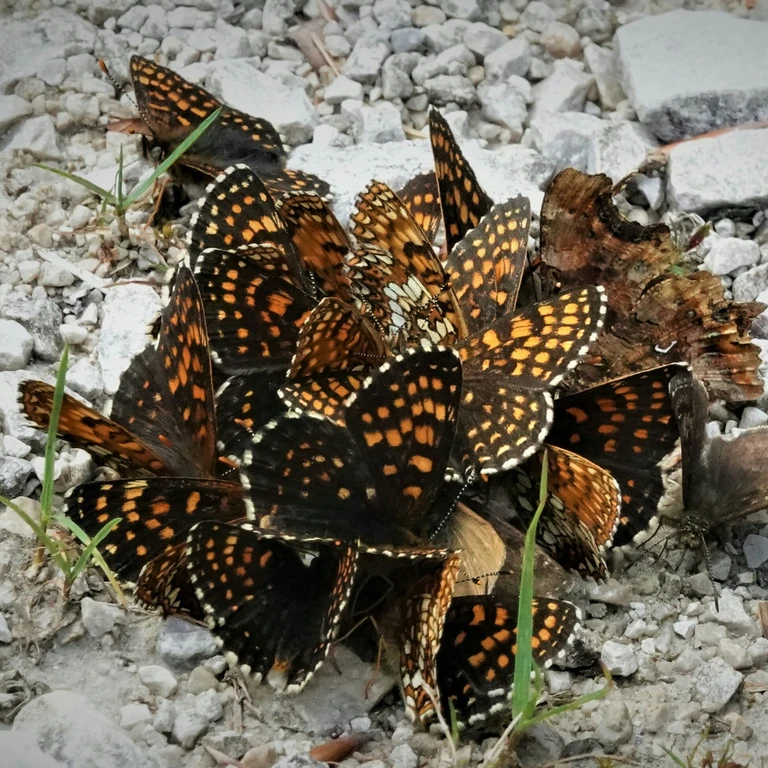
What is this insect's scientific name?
Melitaea diamina
